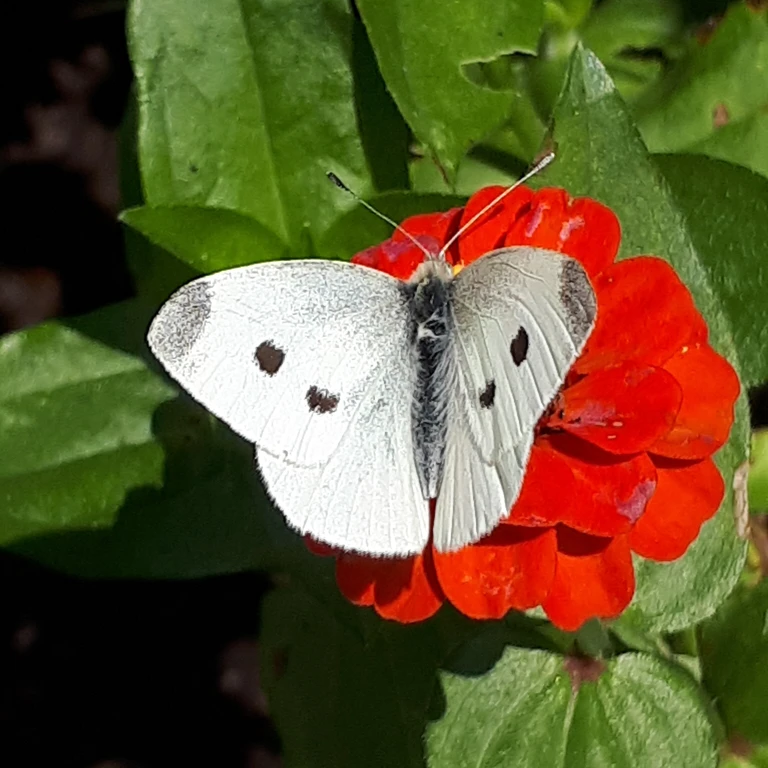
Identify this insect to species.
Pieris rapae
